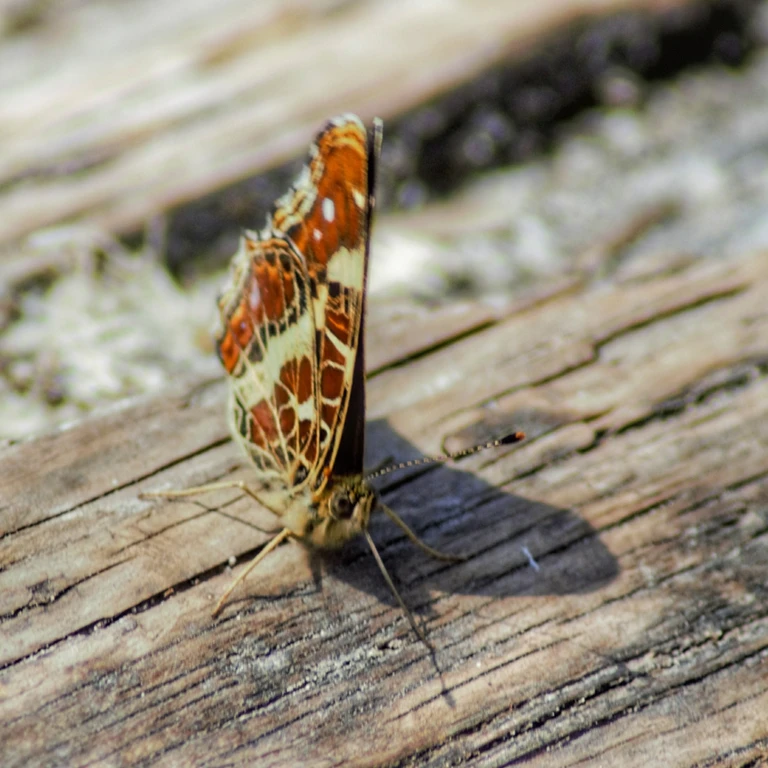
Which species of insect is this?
Araschnia levana
